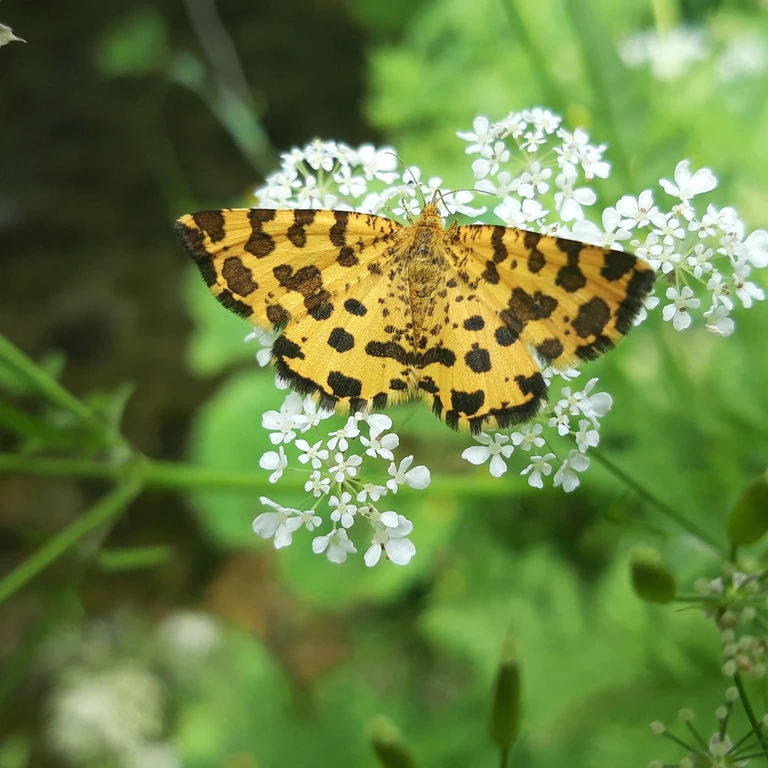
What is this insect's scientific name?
Pseudopanthera macularia
